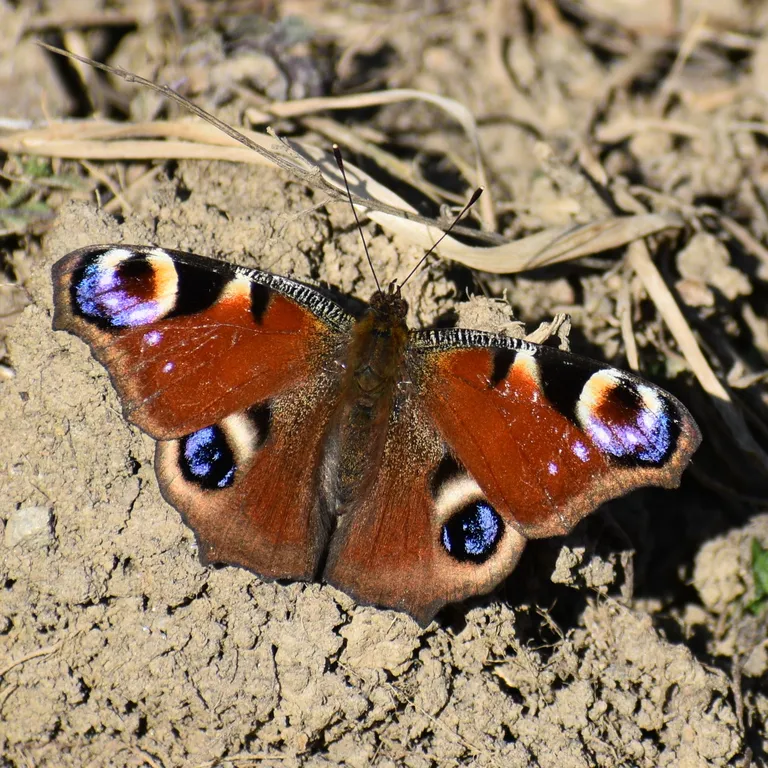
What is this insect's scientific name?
Aglais io
